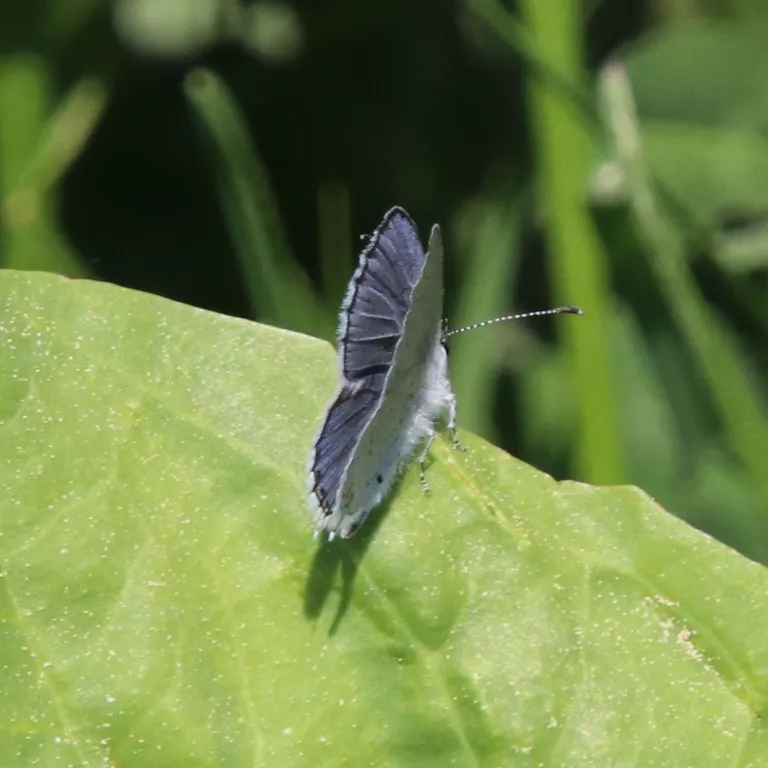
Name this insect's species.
Cupido argiades (also Elkalyce argiades)
